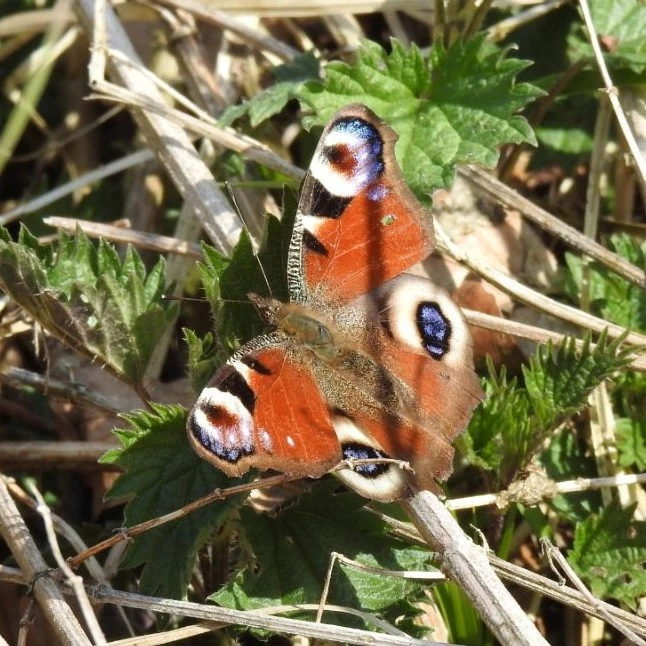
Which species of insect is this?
Aglais io
